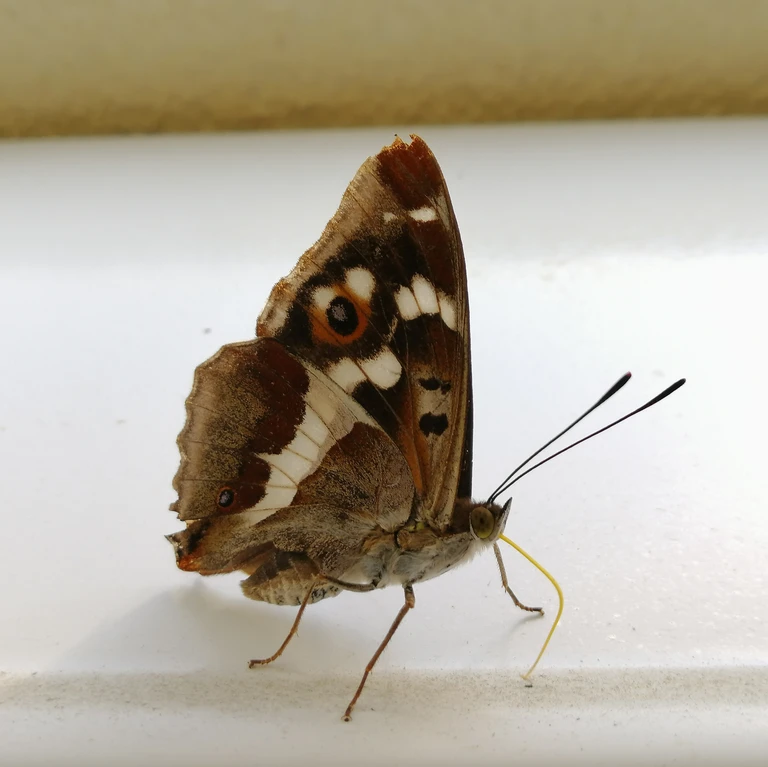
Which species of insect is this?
Apatura iris
